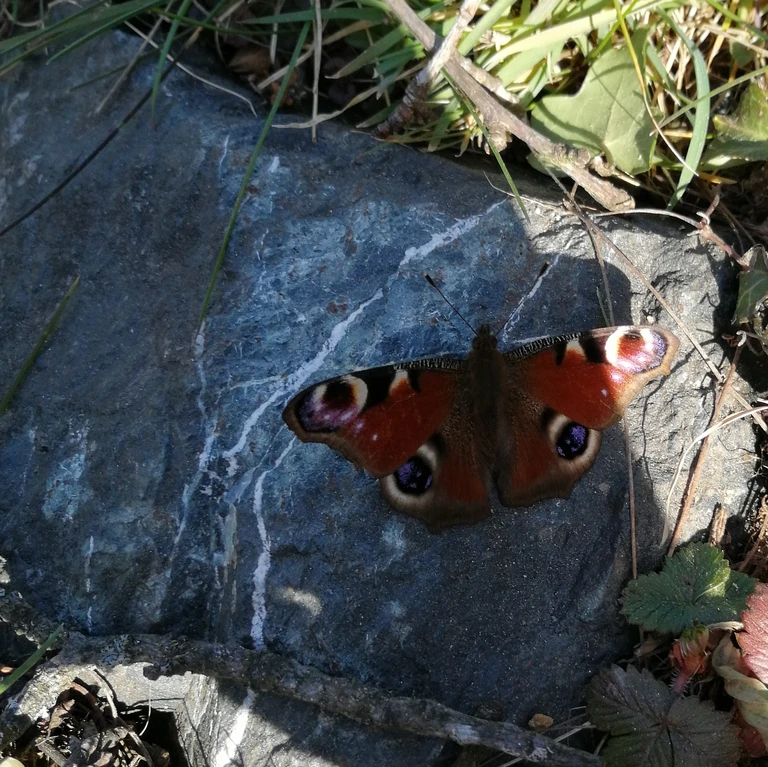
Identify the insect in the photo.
Aglais io
